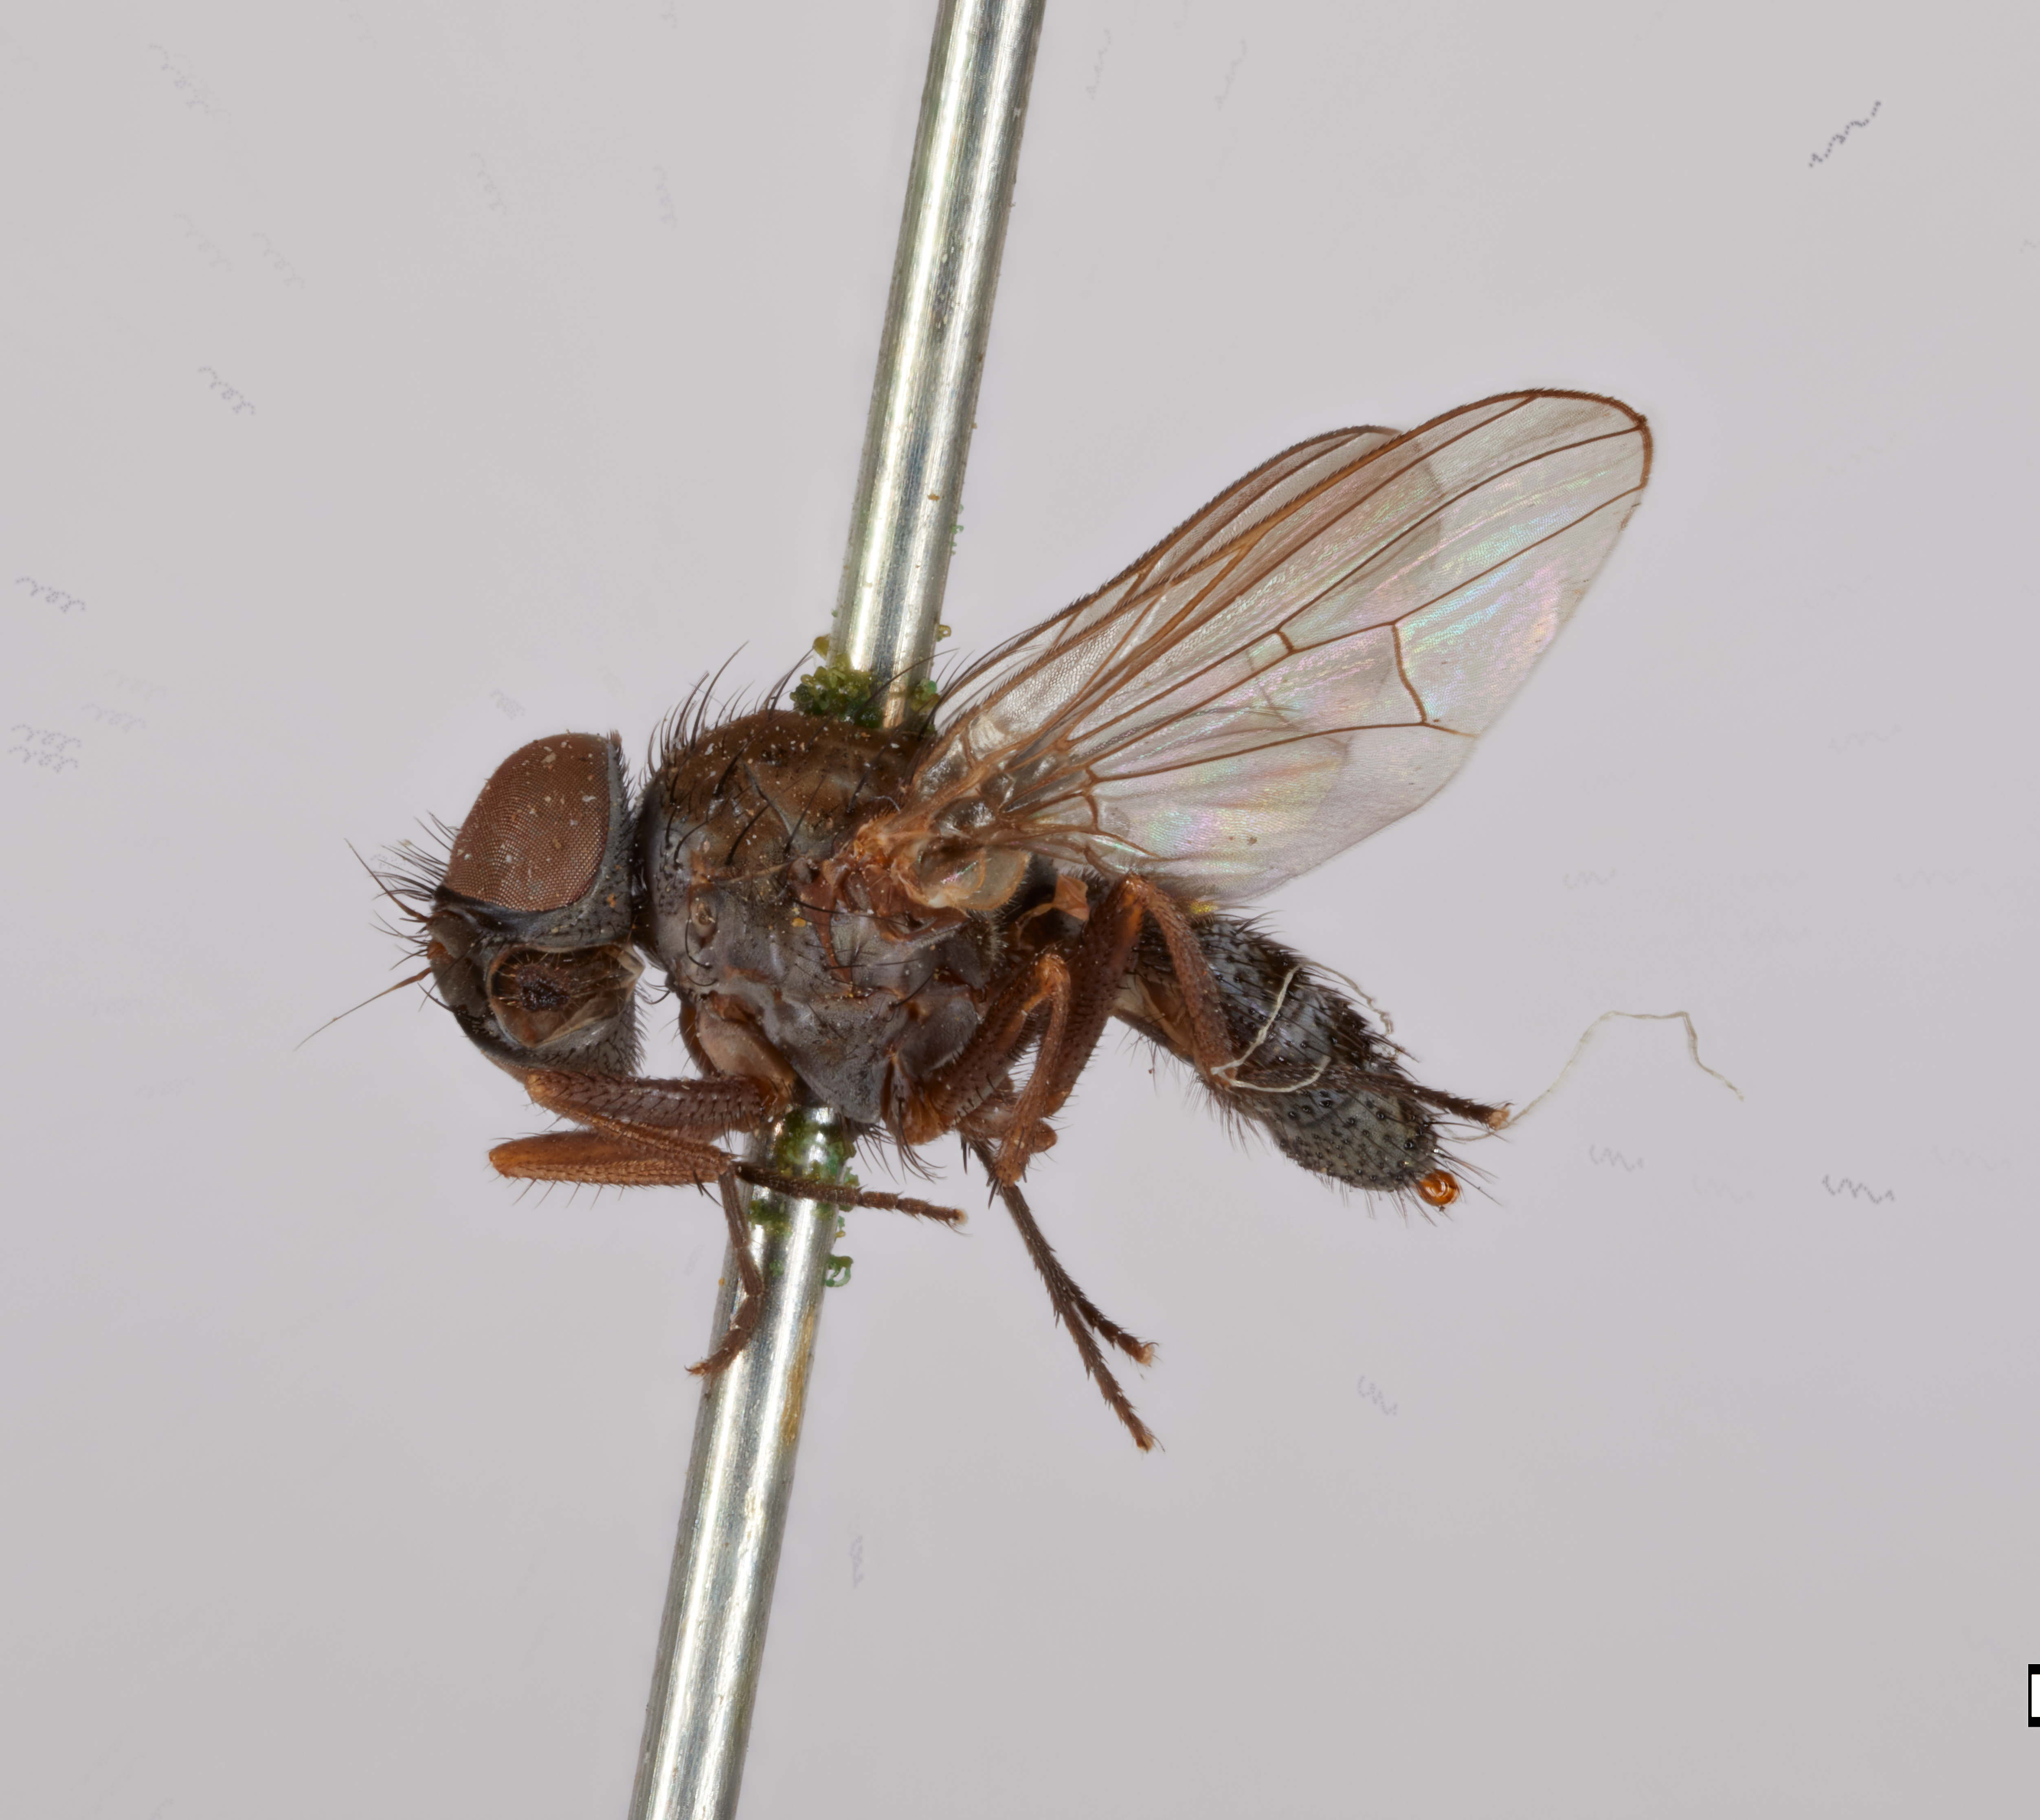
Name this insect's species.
Fannia benjamini
